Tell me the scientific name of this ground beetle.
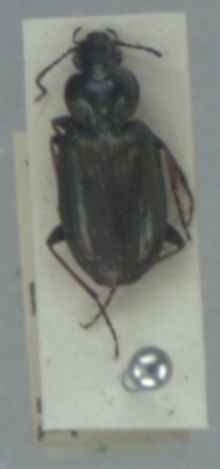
Agonum muelleri
